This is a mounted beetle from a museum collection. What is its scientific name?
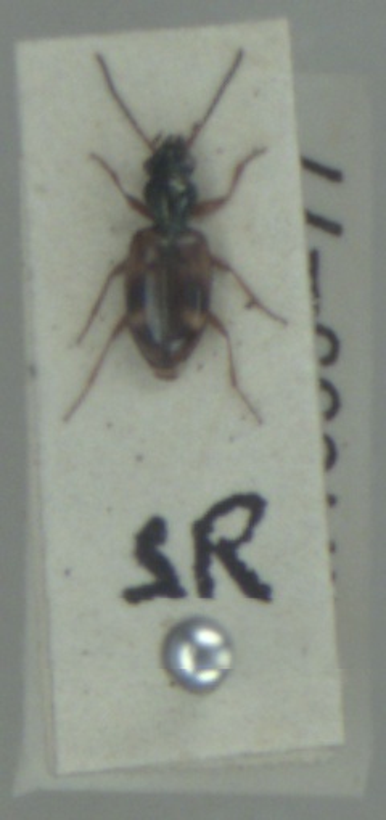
Bembidion articulatum
